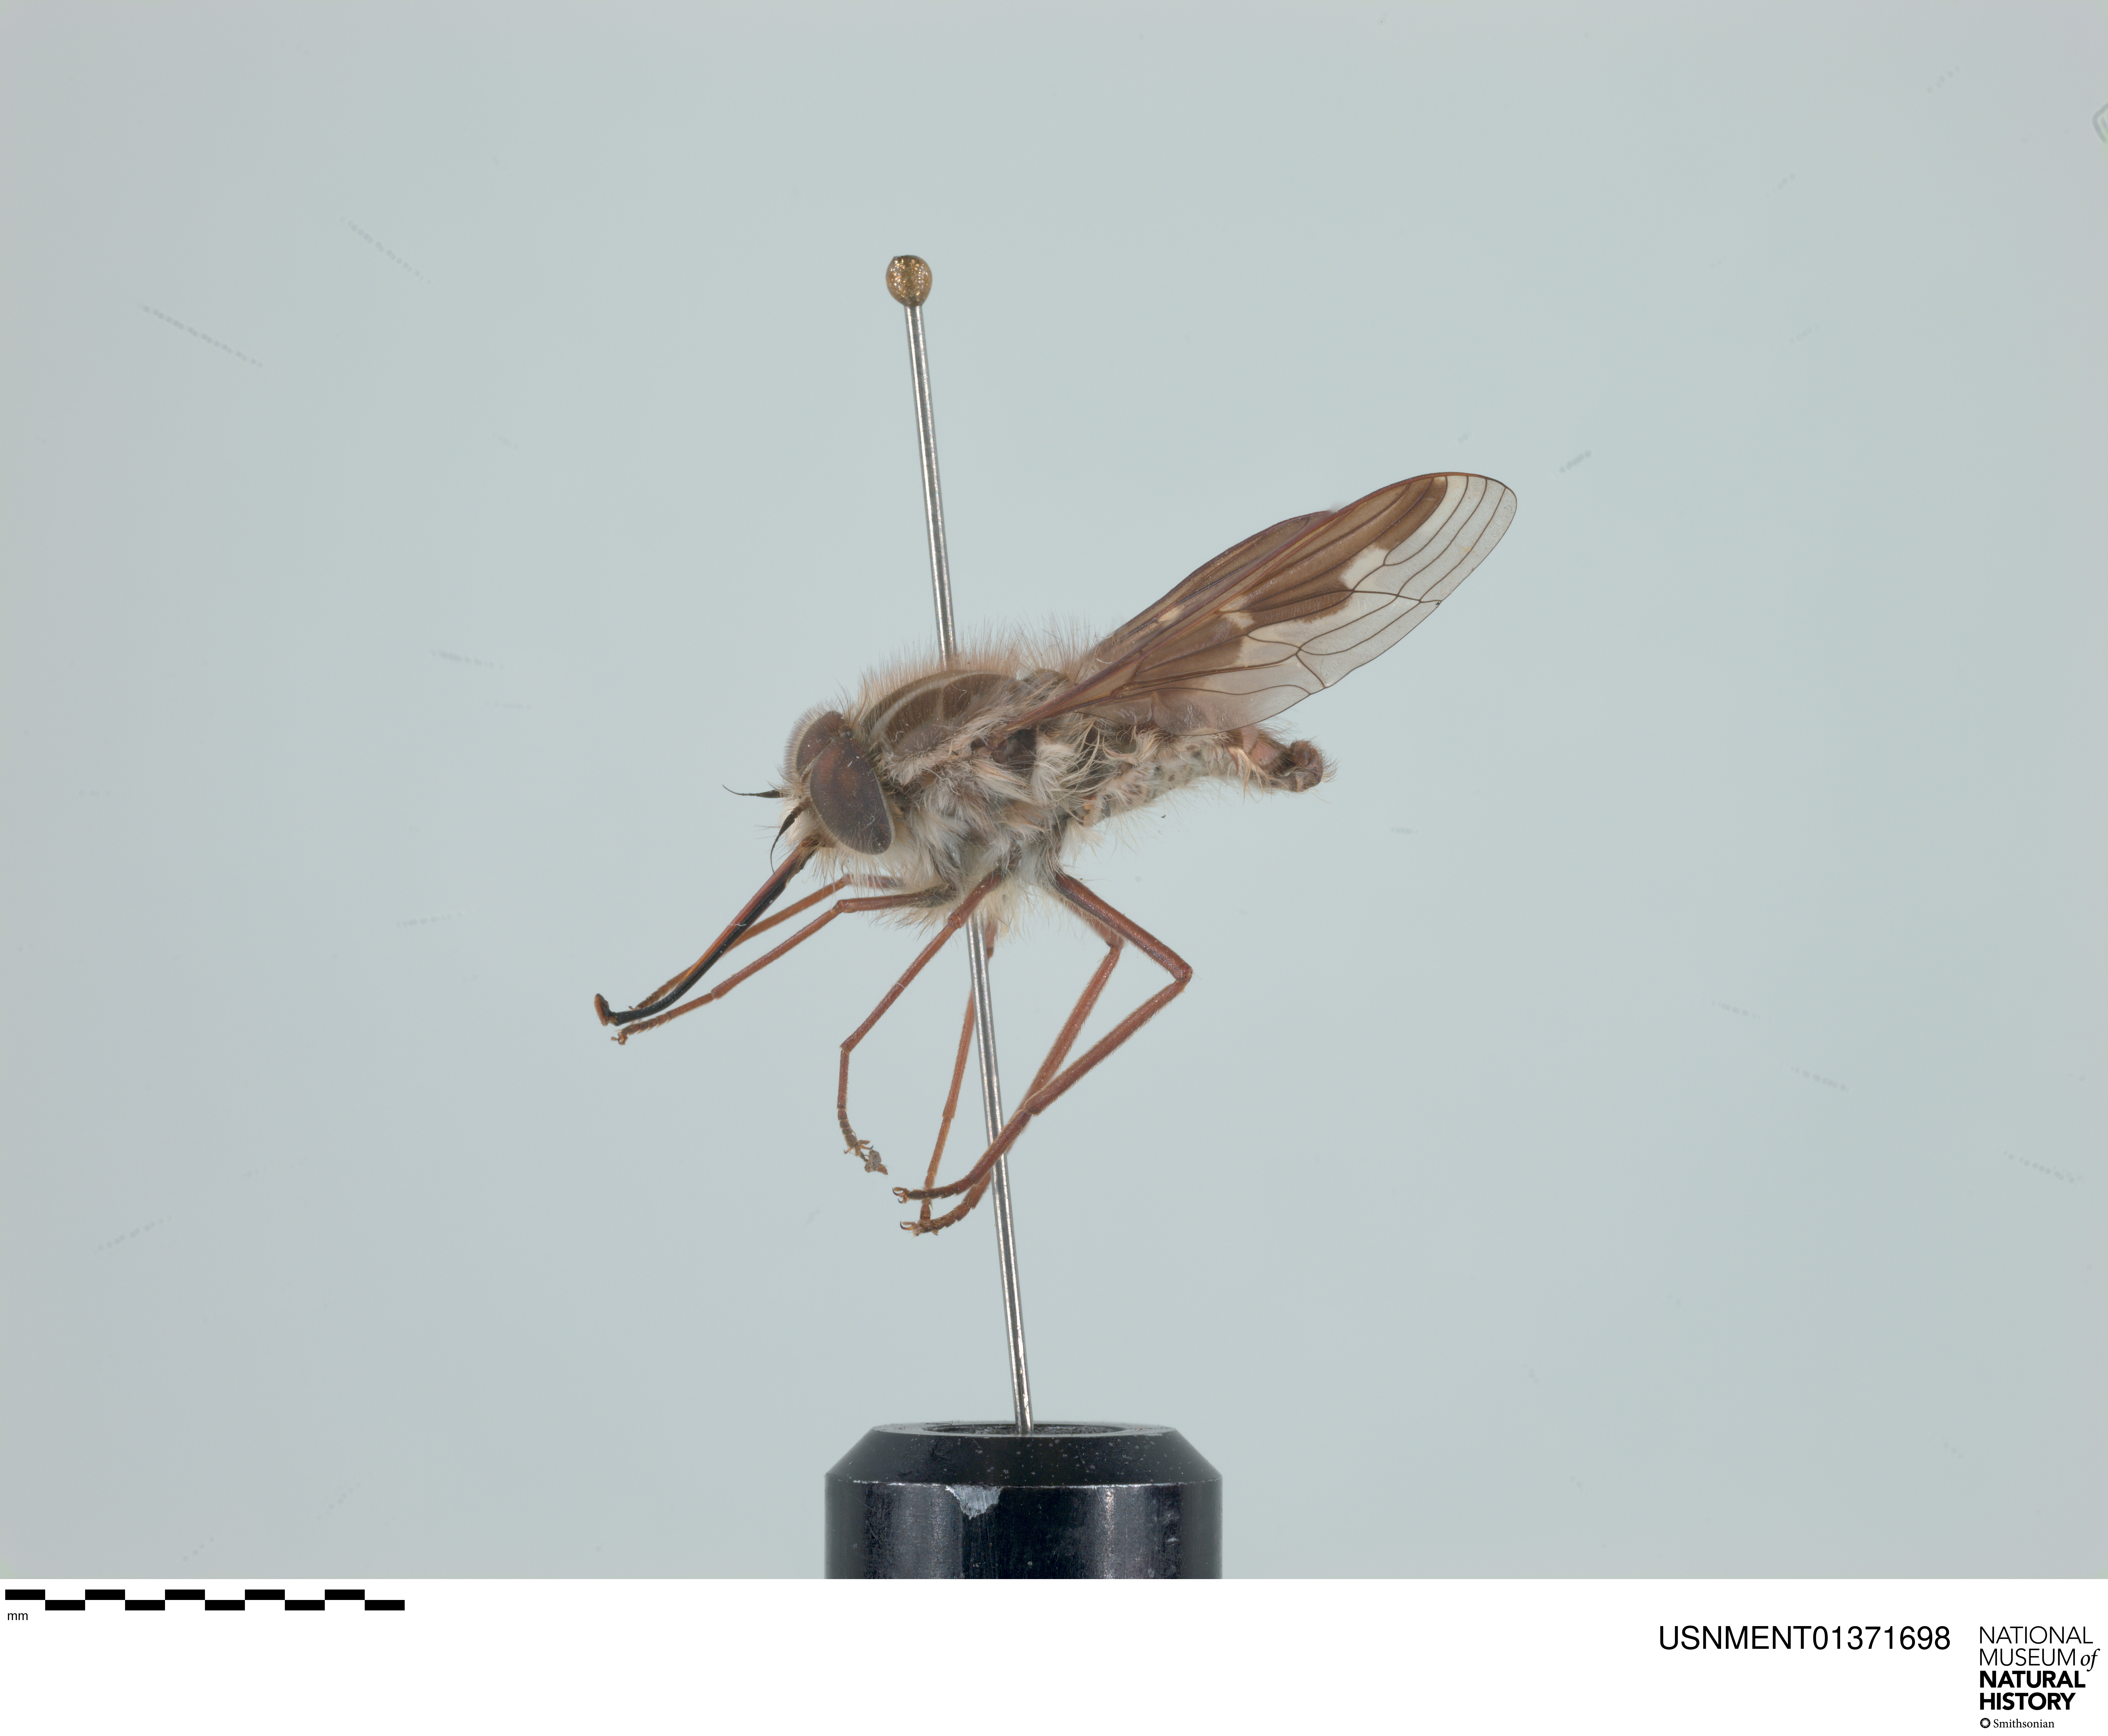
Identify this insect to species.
Trichophthalma niveibarbis
